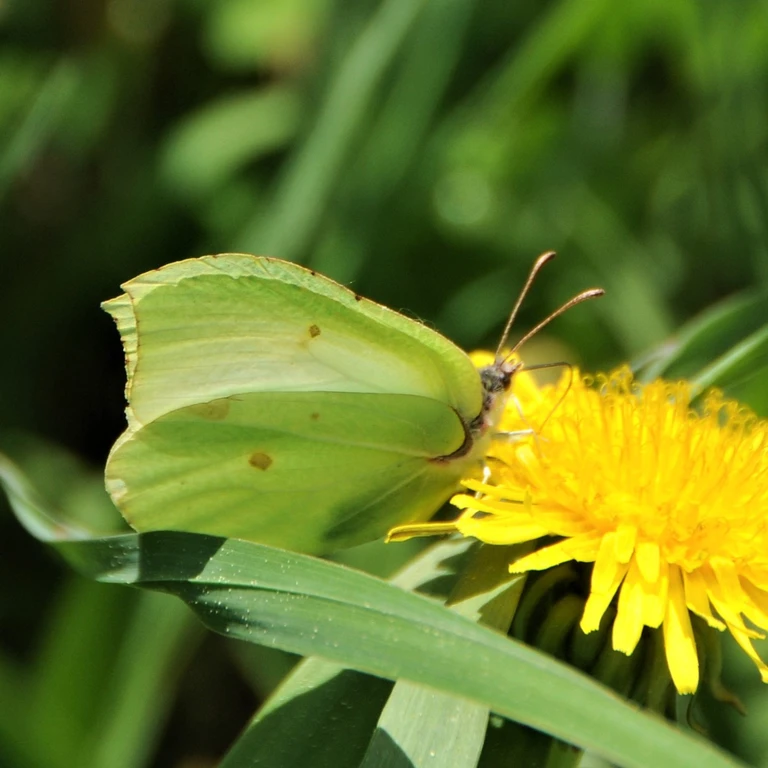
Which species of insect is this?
Gonepteryx rhamni
